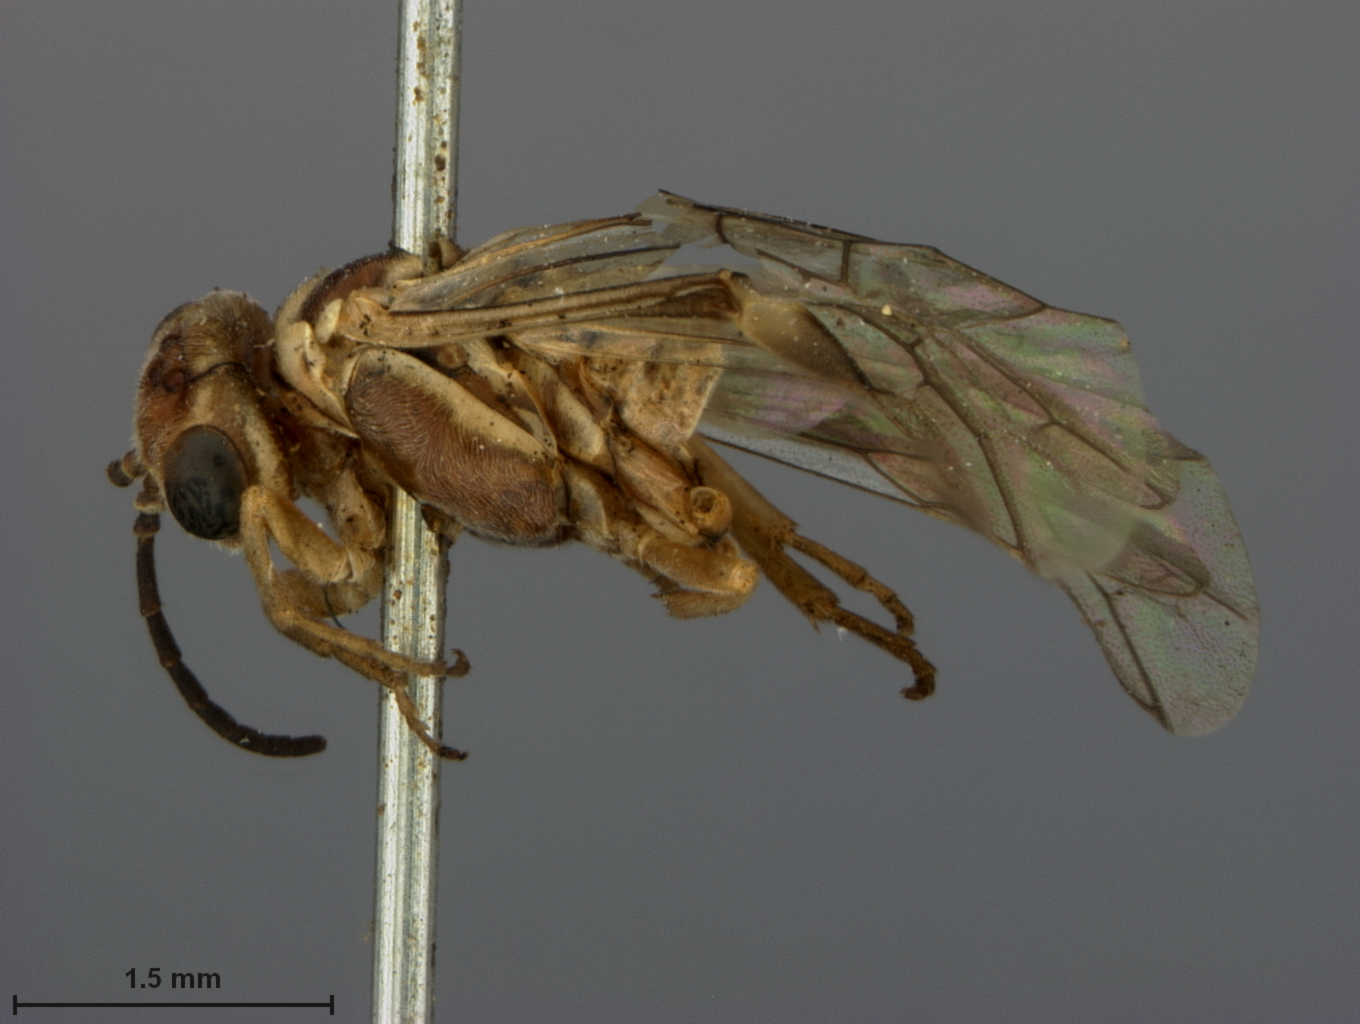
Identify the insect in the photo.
Isodyctium floridense
